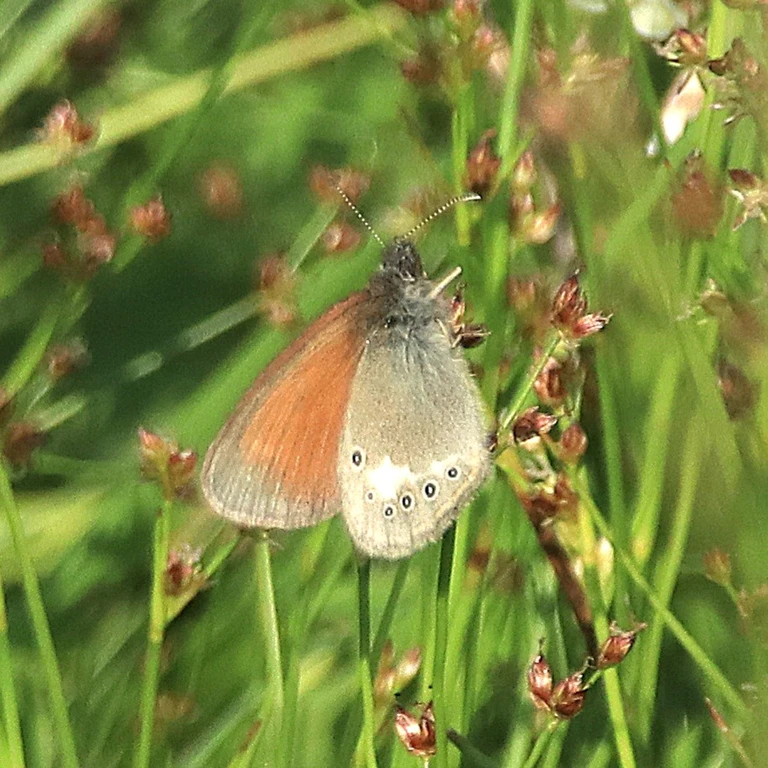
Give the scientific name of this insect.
Coenonympha glycerion (also Coenonympha iphis)
